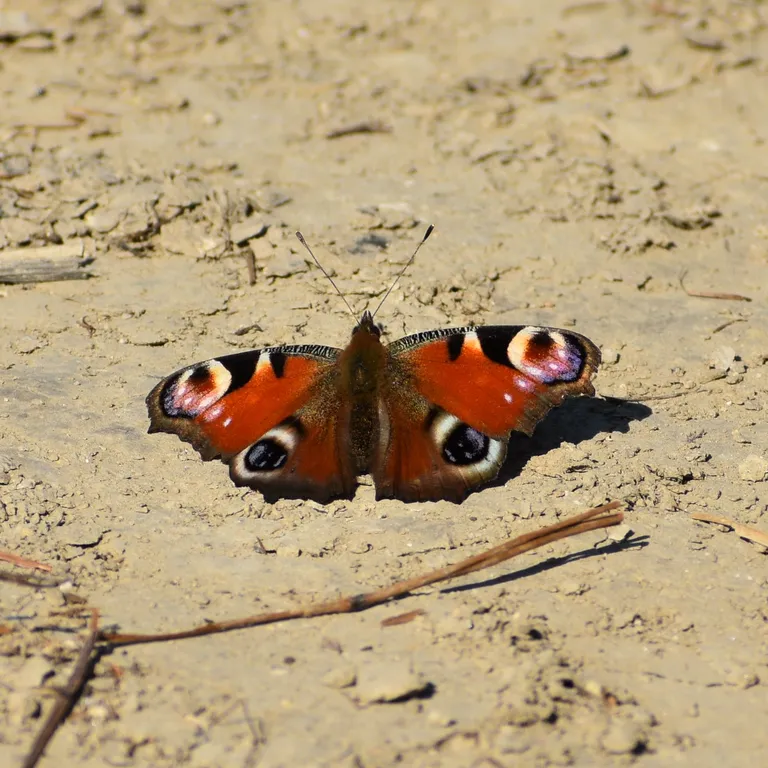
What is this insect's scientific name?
Aglais io
